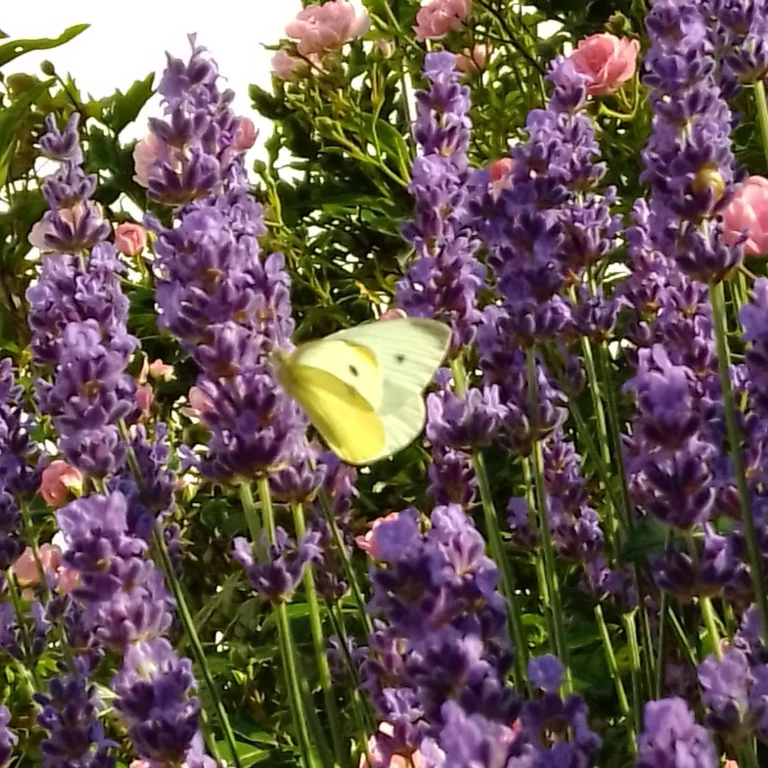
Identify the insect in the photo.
Pieris rapae
